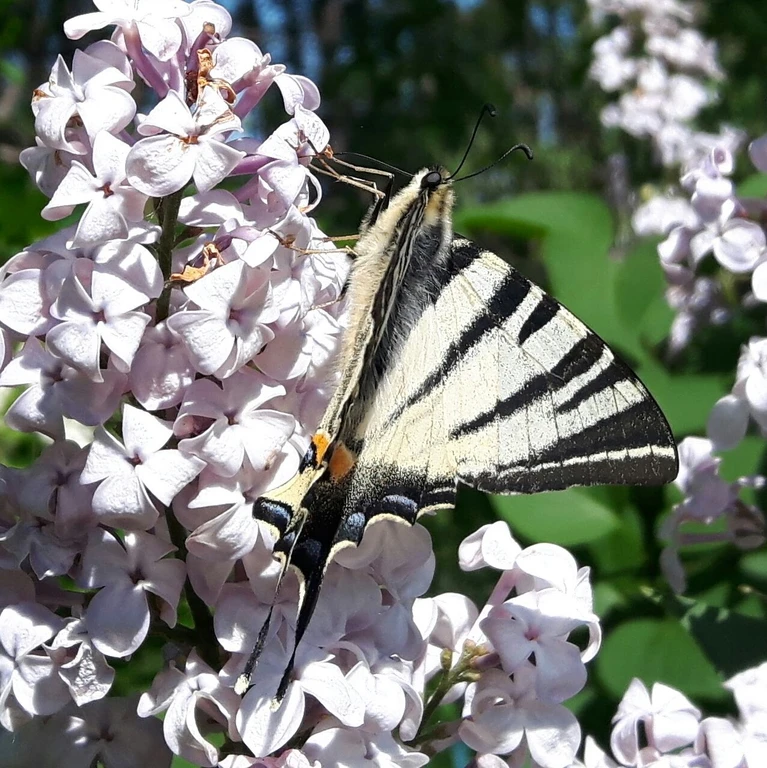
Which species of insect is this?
Iphiclides podalirius
